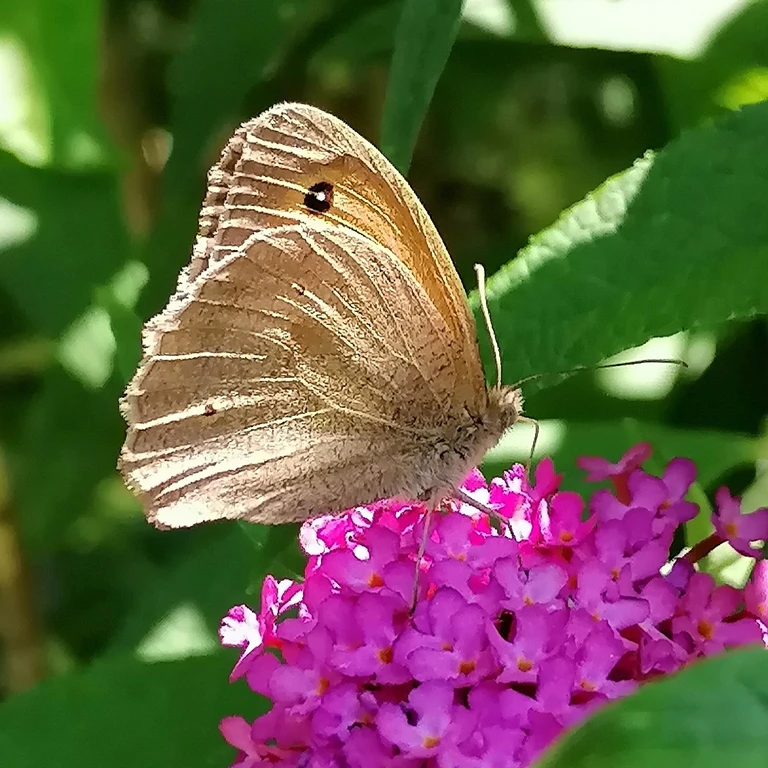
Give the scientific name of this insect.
Maniola jurtina
